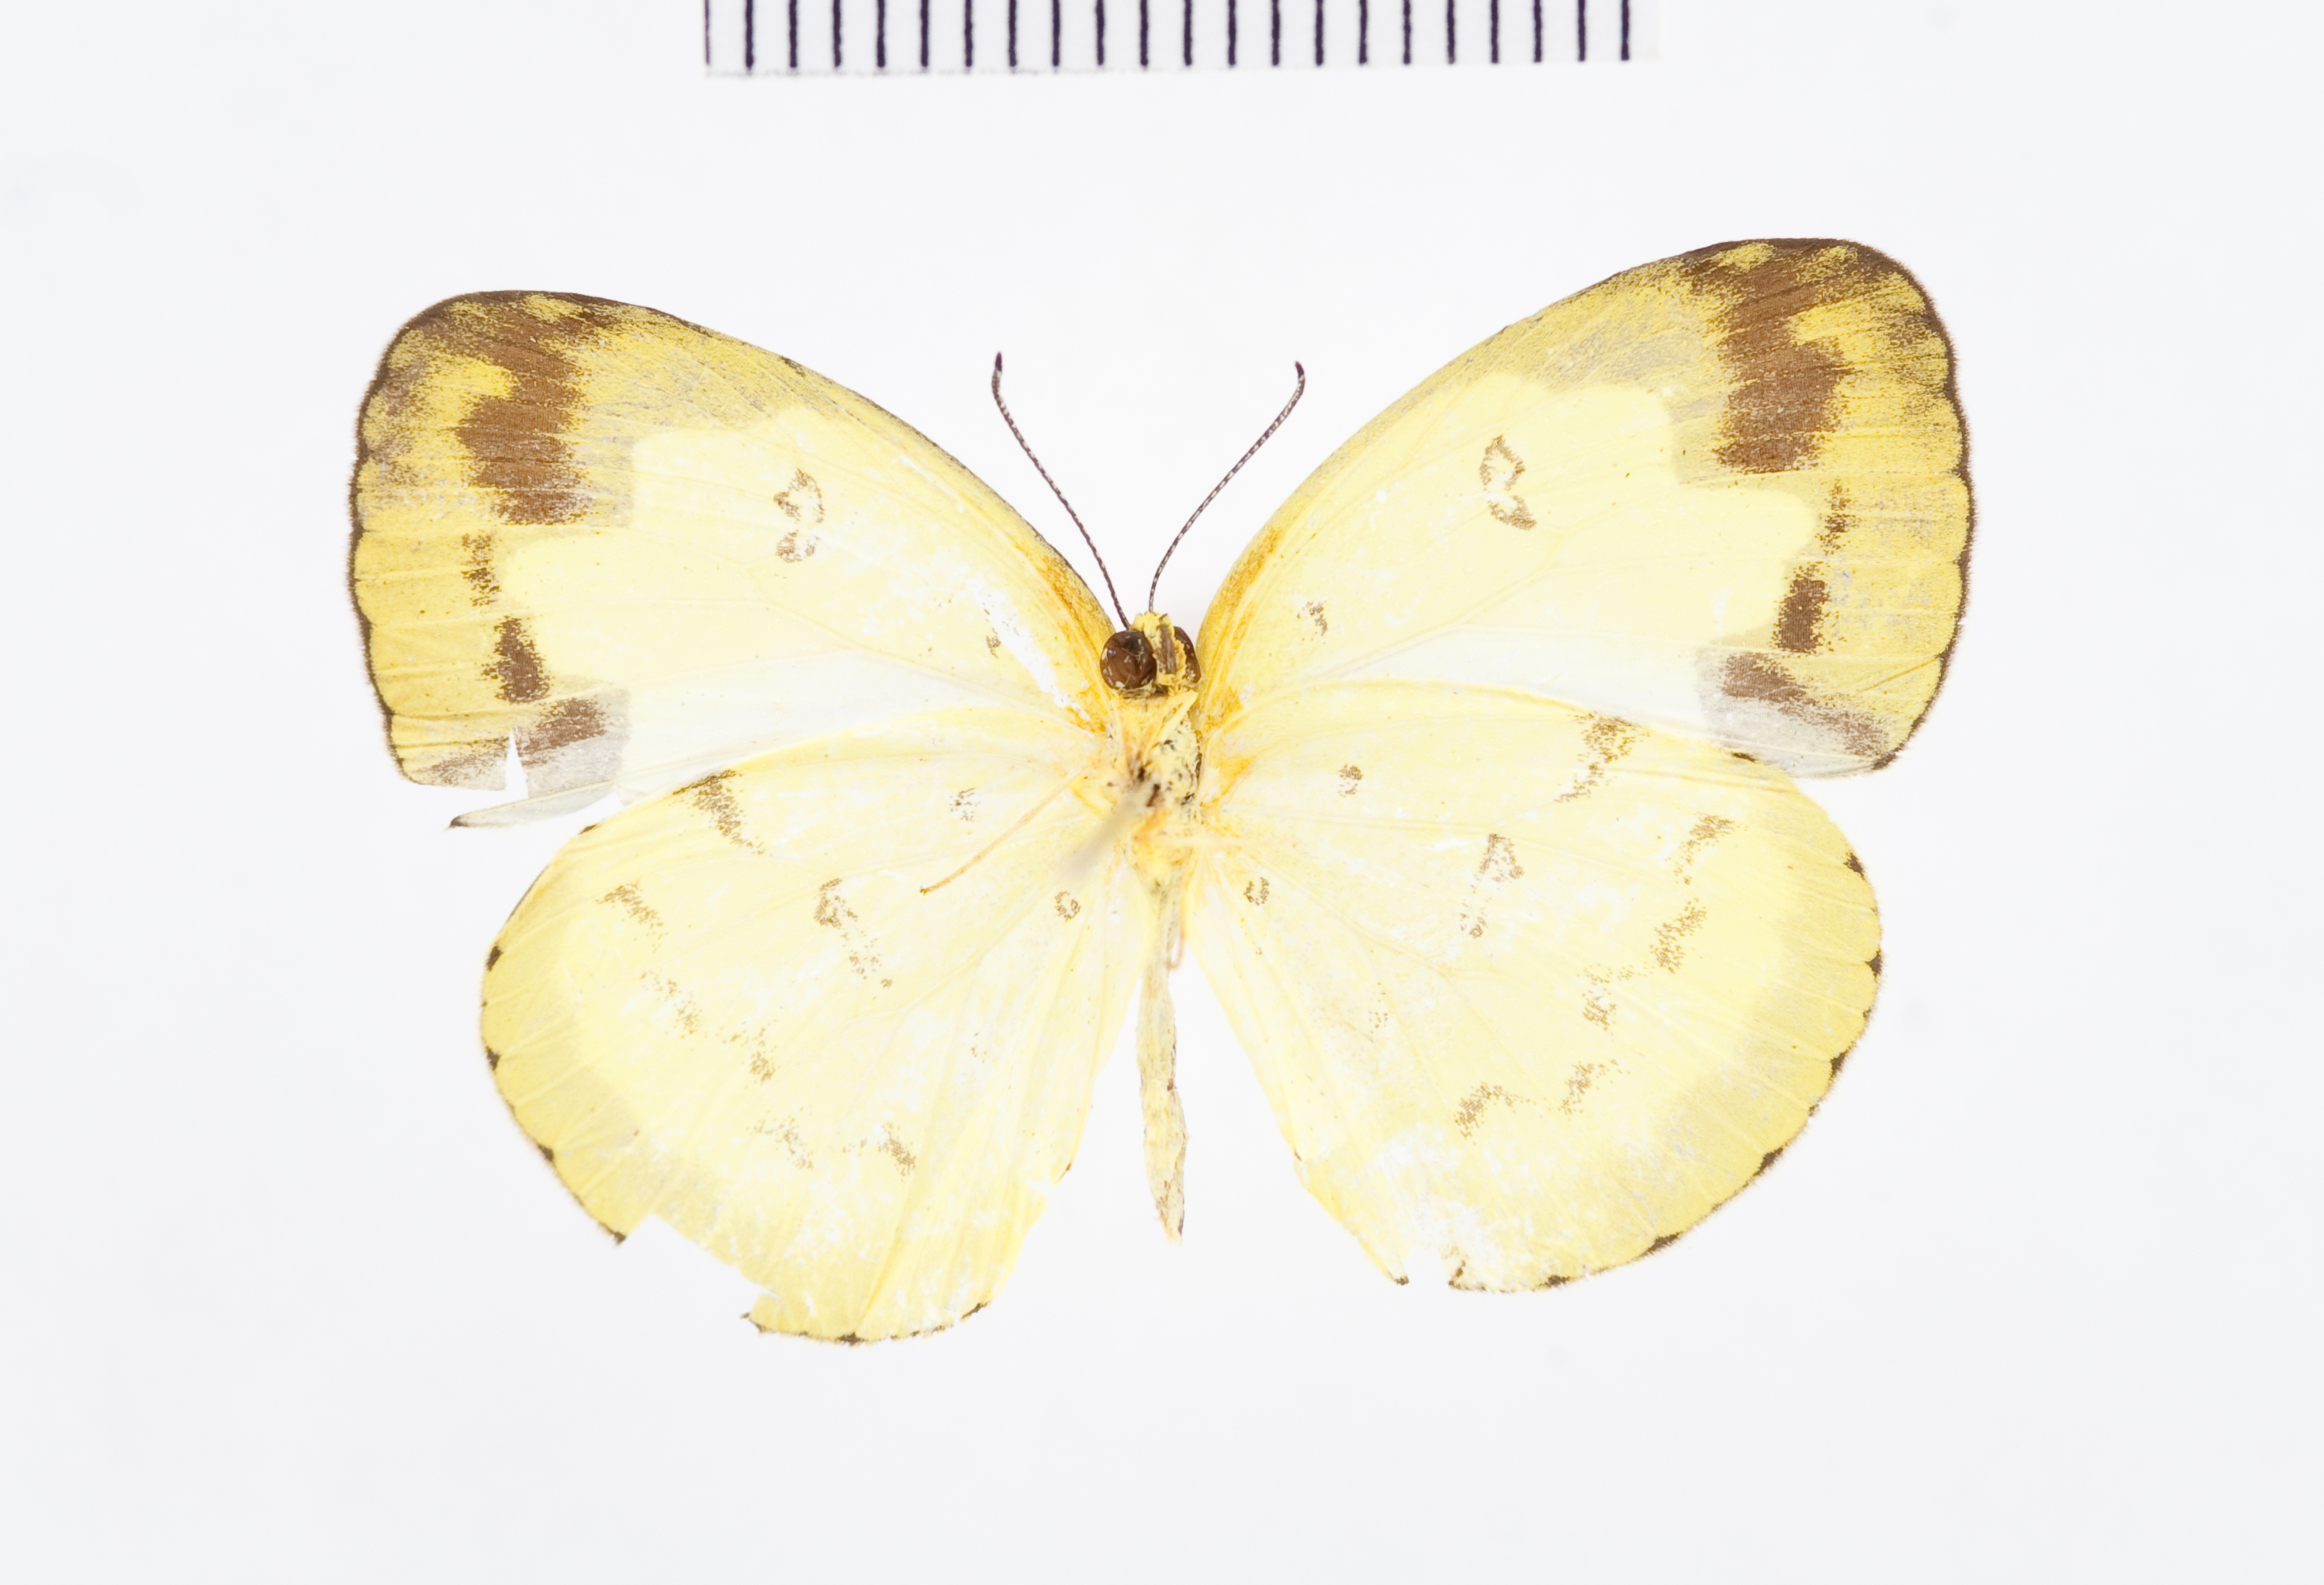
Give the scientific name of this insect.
Eurema andersoni
